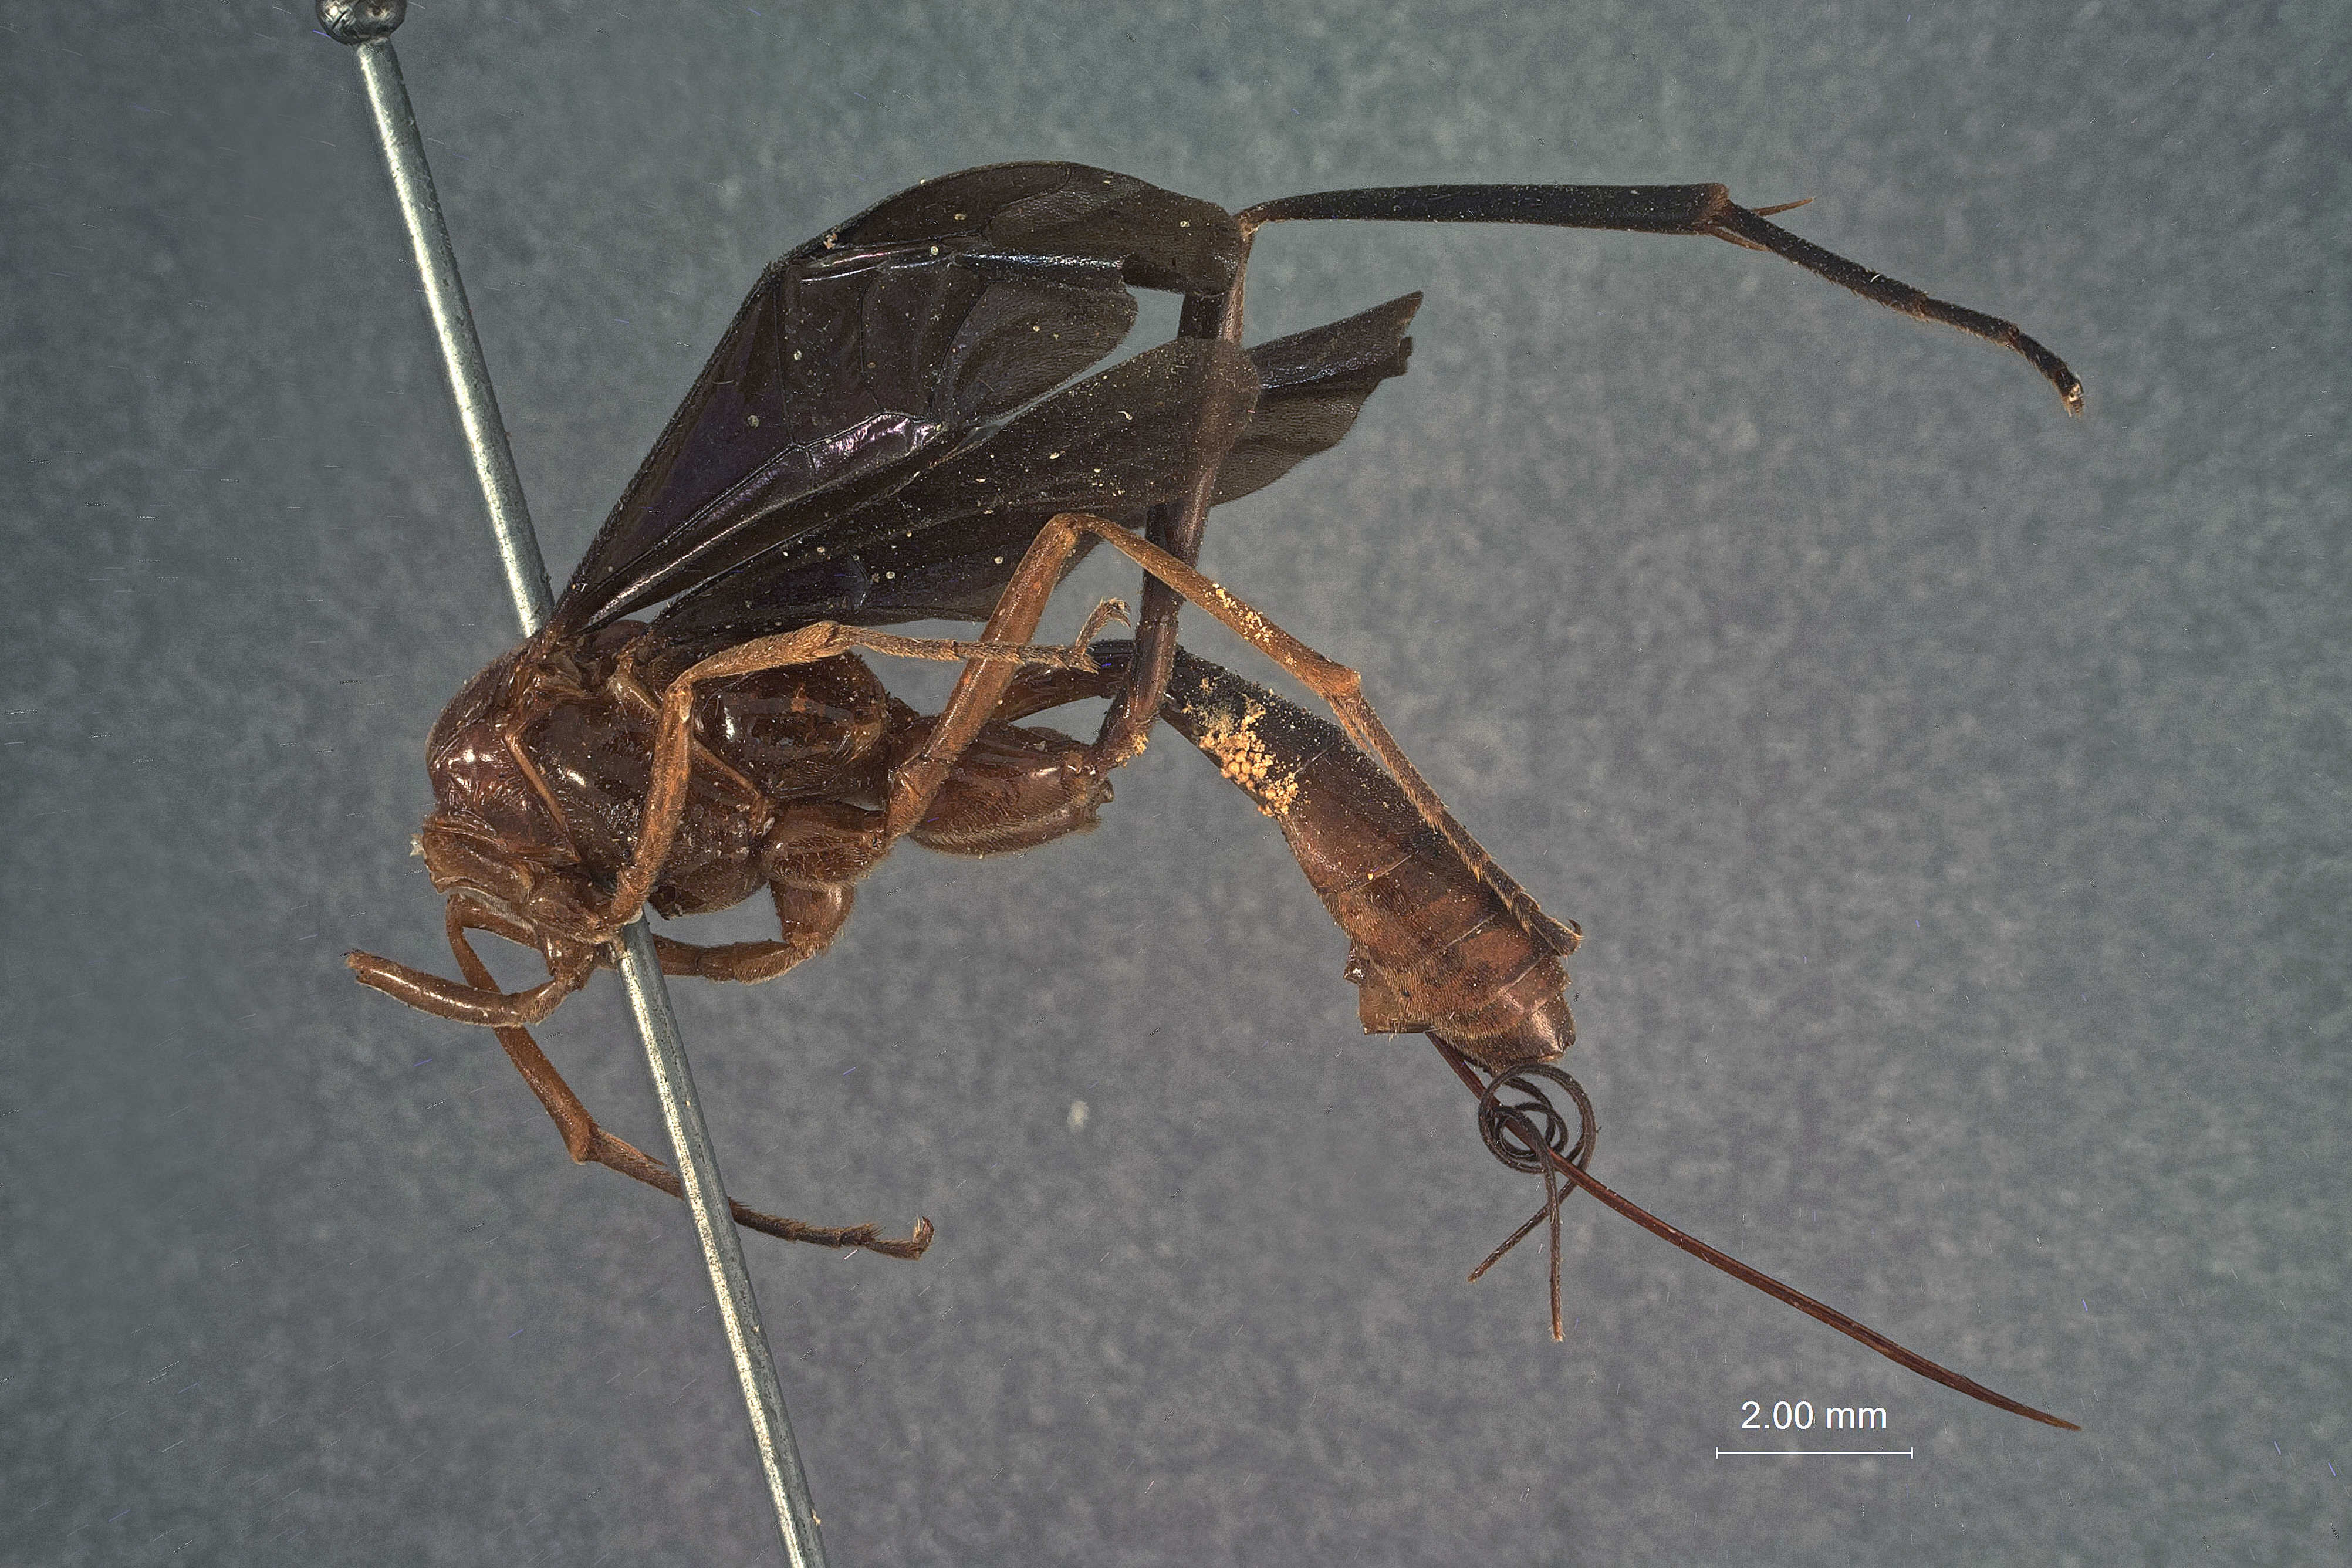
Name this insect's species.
Opisoxestus ferrugineus
